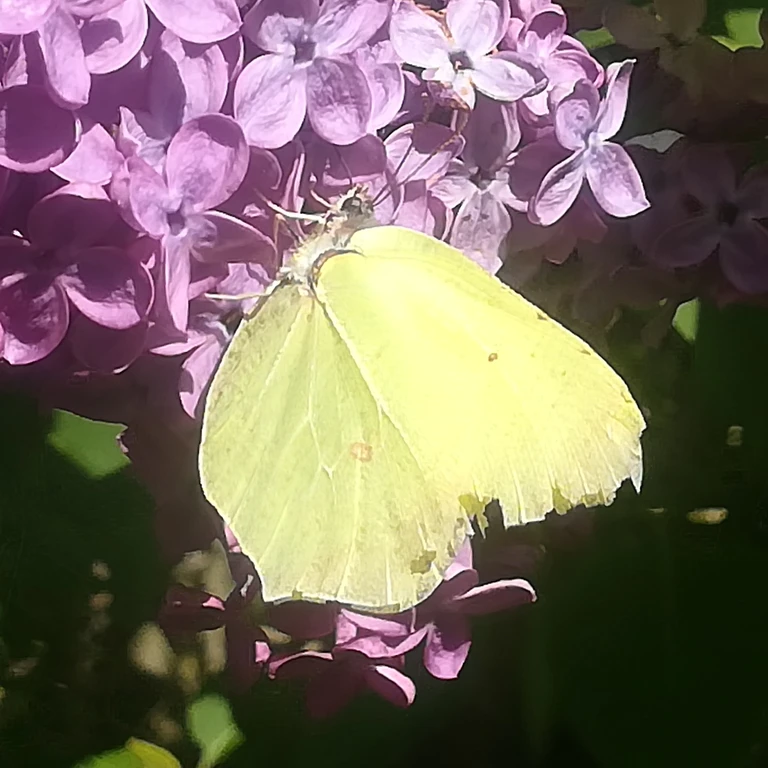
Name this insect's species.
Gonepteryx rhamni
